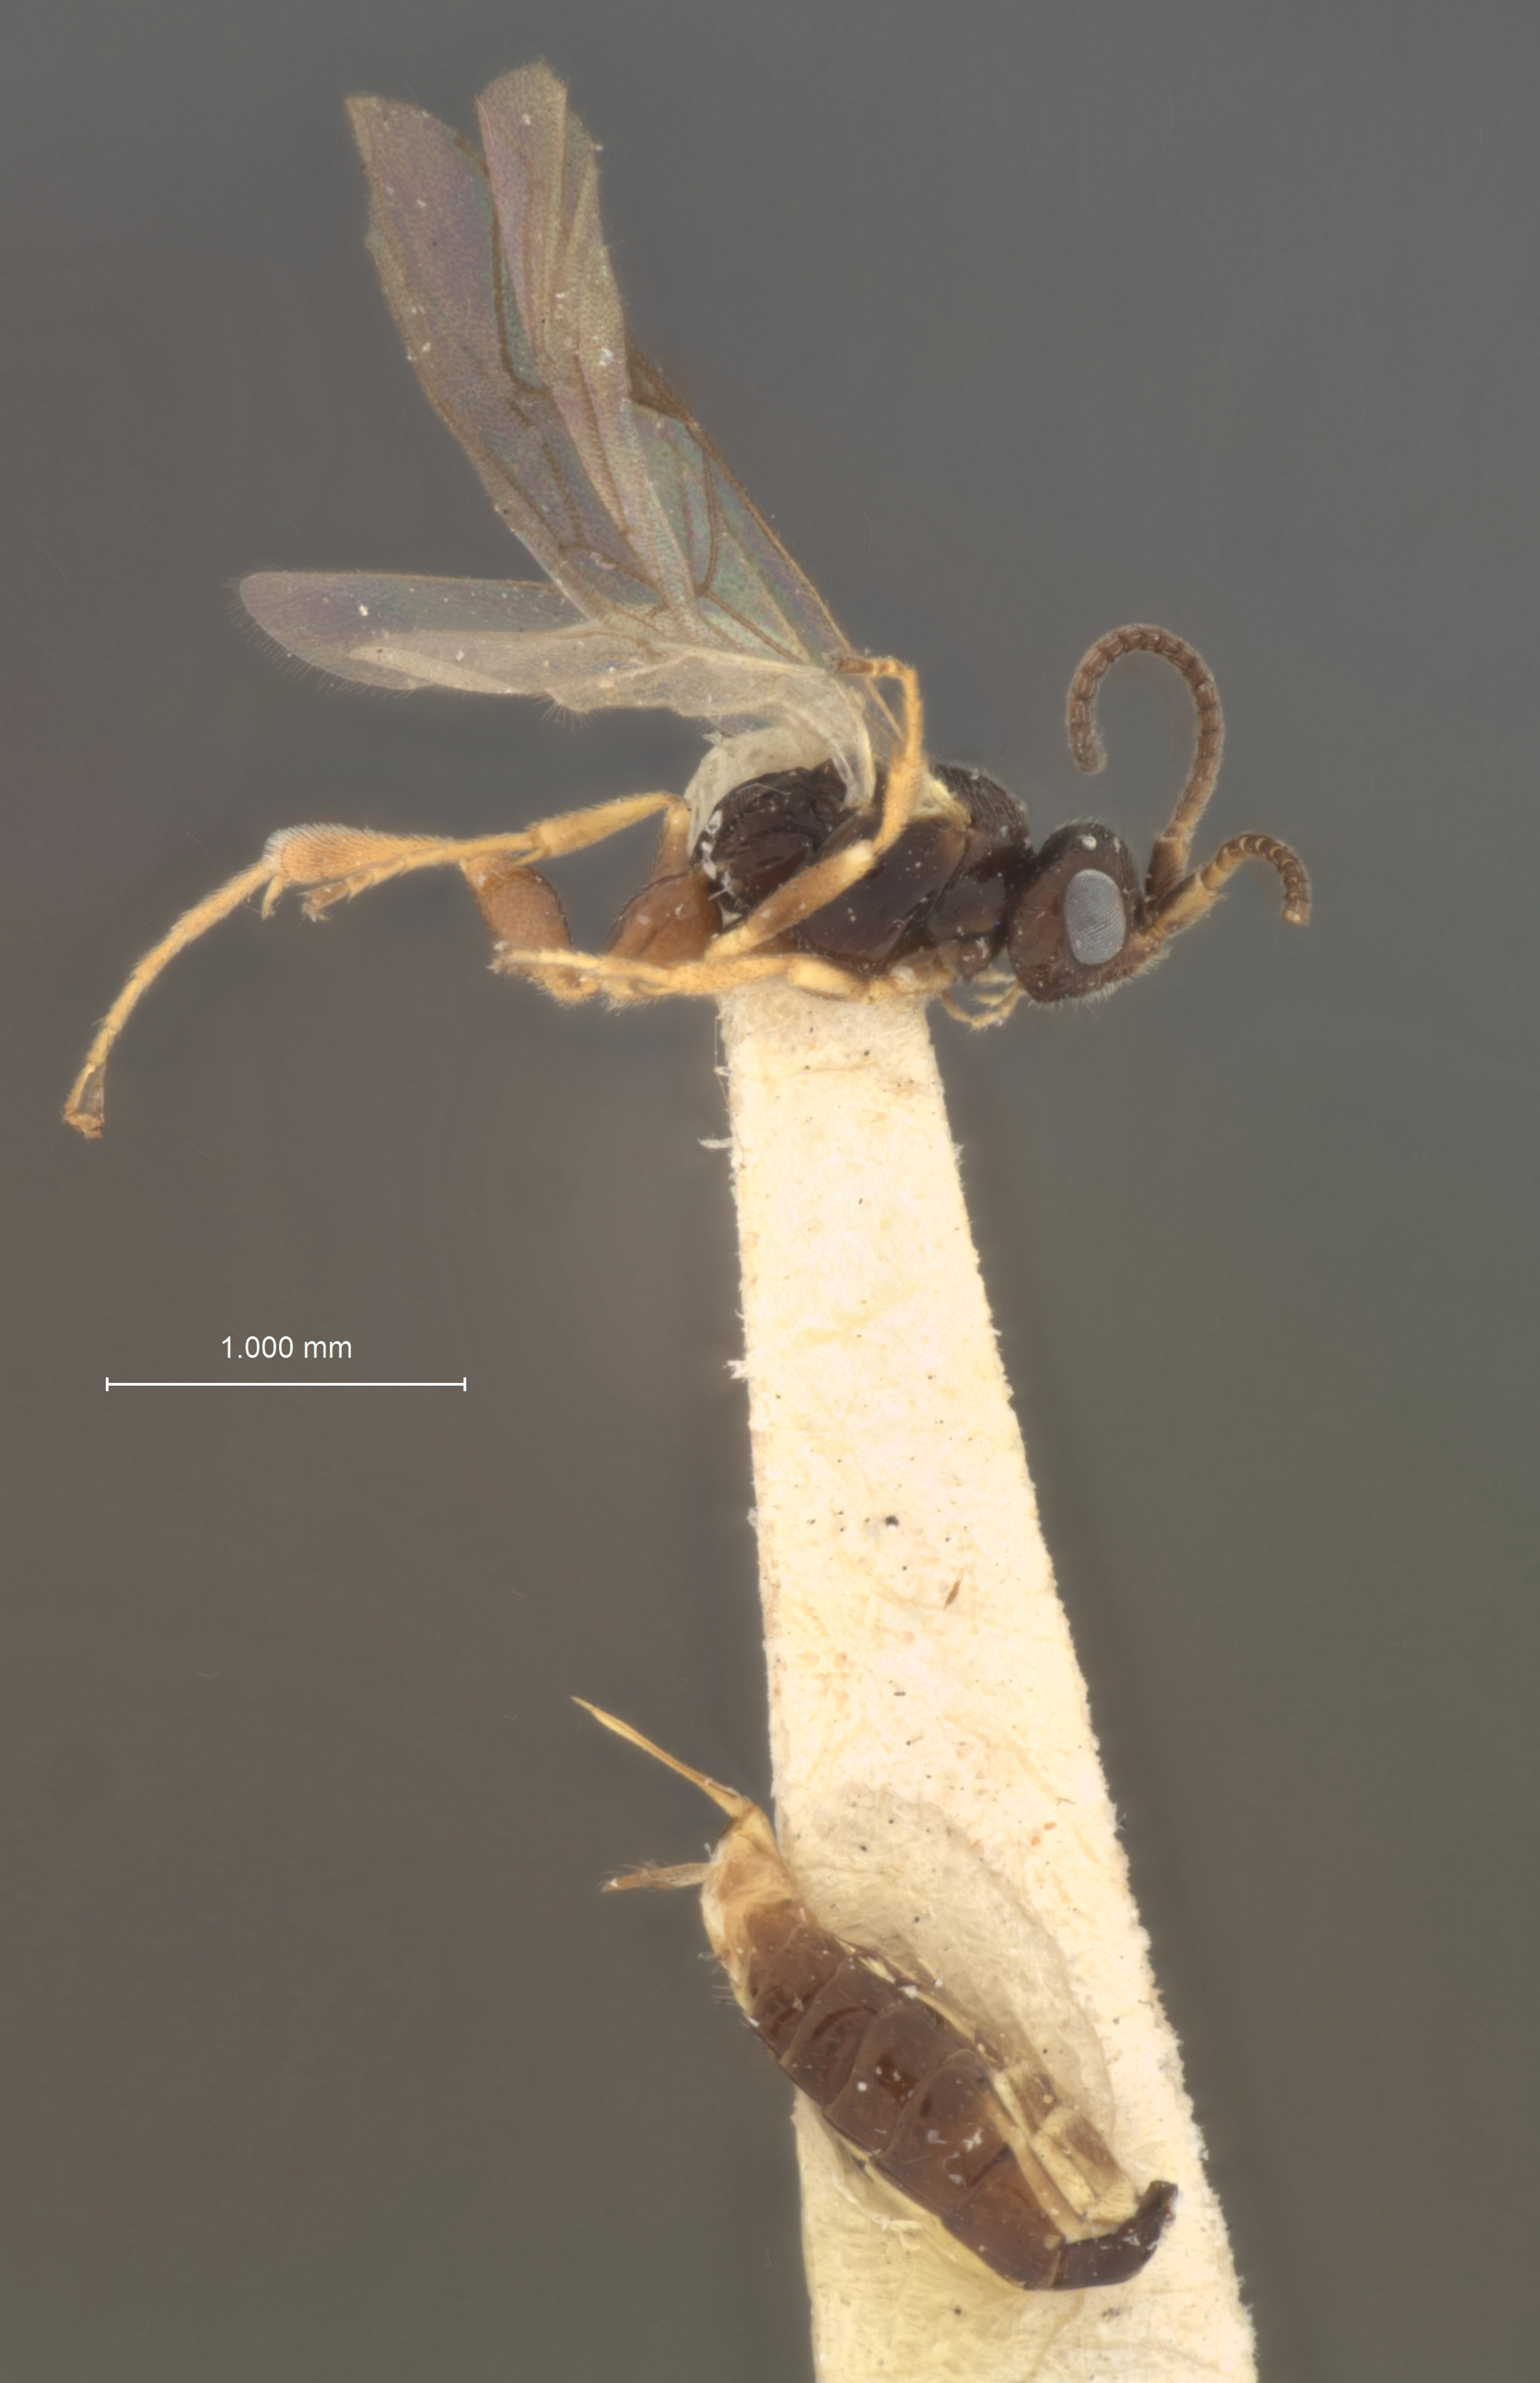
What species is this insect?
Mnesidacus apicalis
